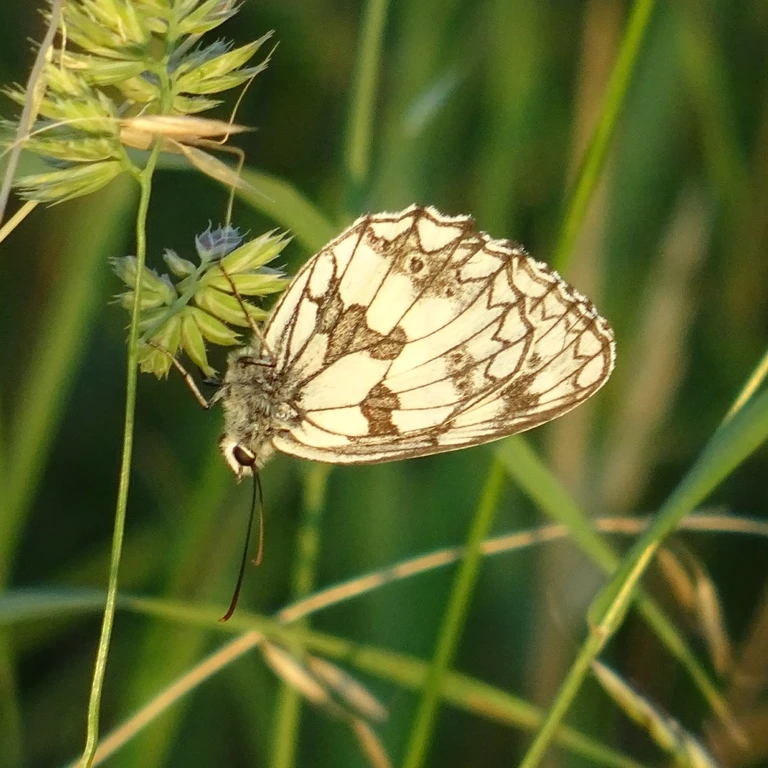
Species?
Melanargia galathea
